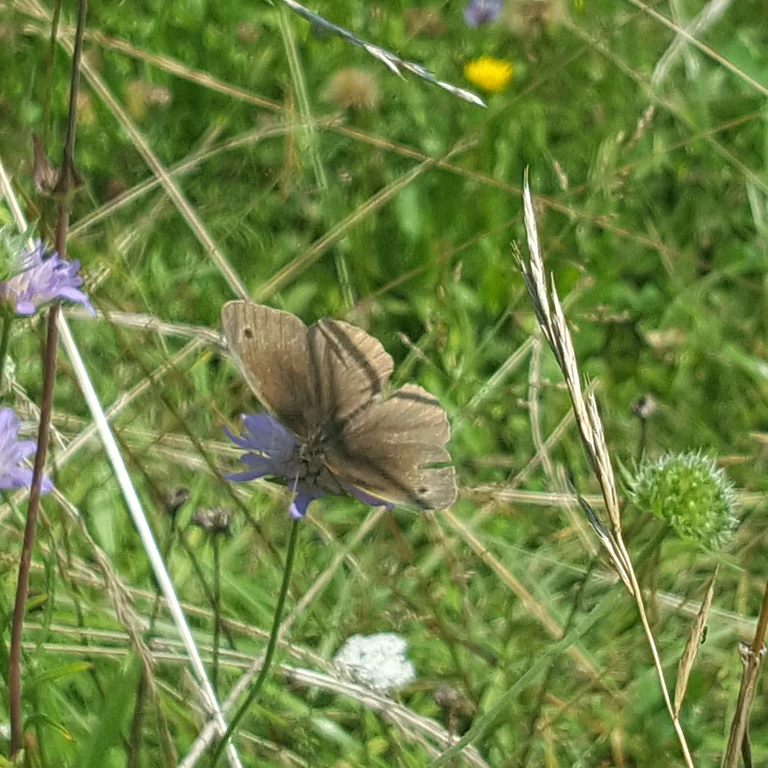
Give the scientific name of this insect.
Maniola jurtina
